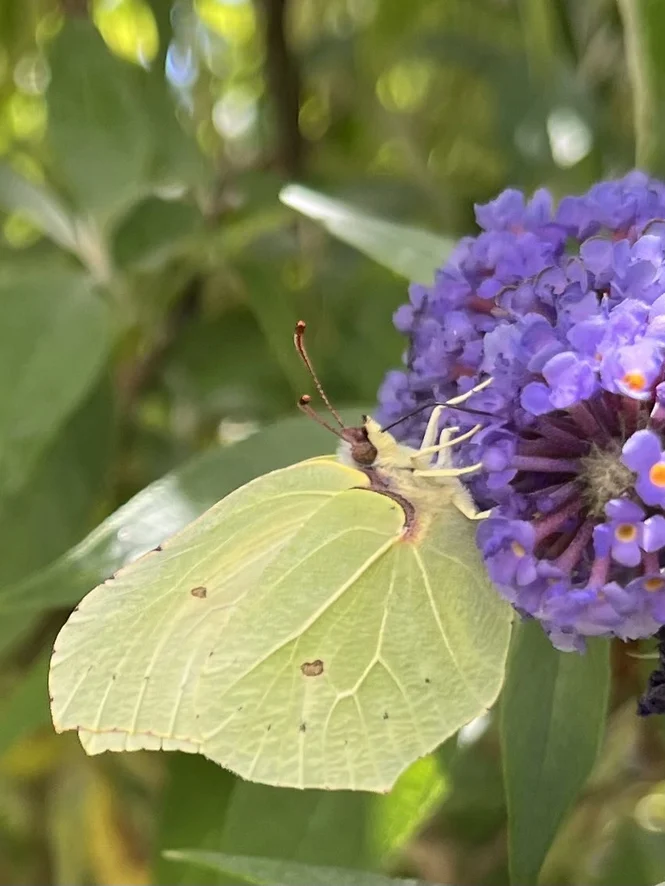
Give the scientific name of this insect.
Gonepteryx rhamni
